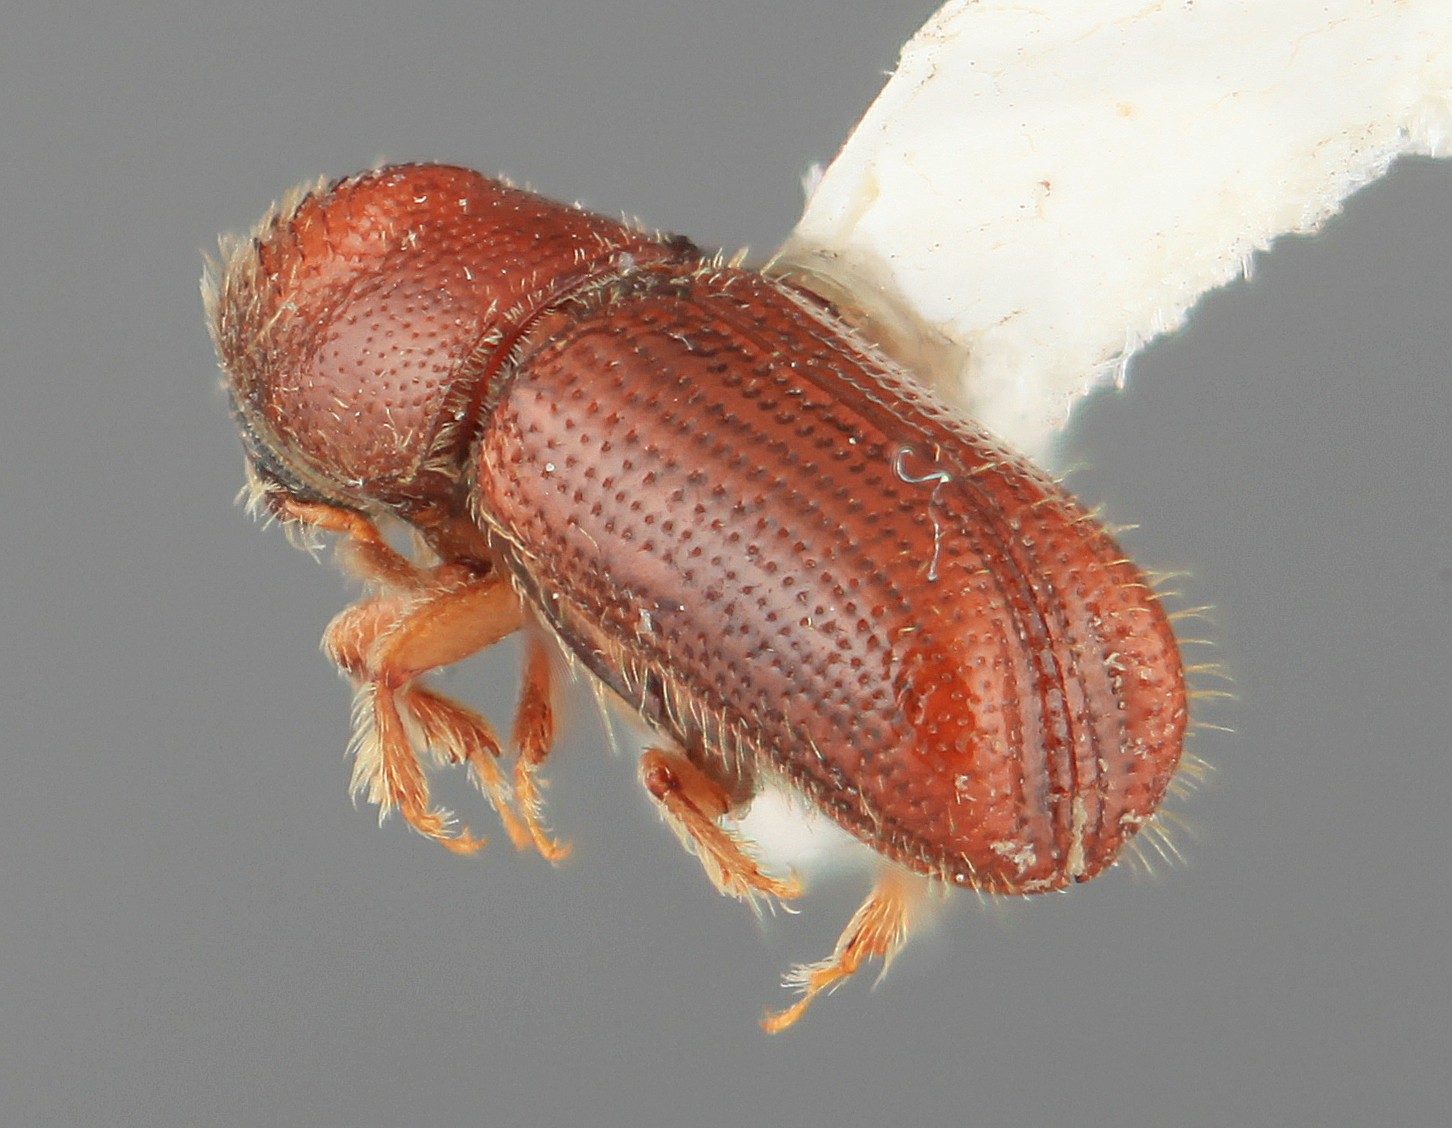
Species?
Pityophthorus corruptus
